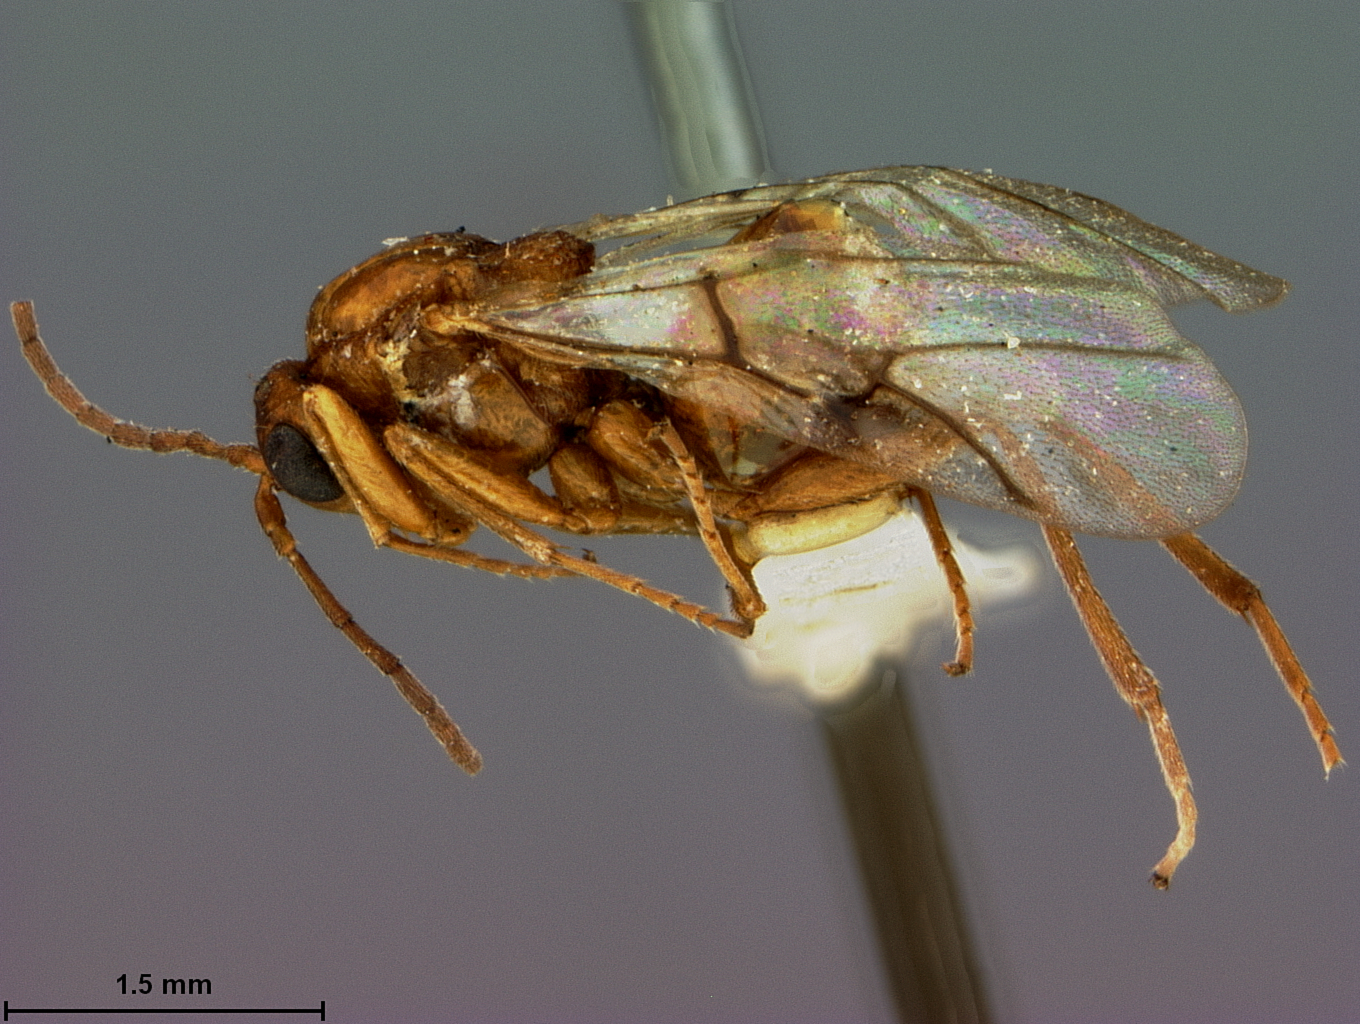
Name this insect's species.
Dryophanta radicola
